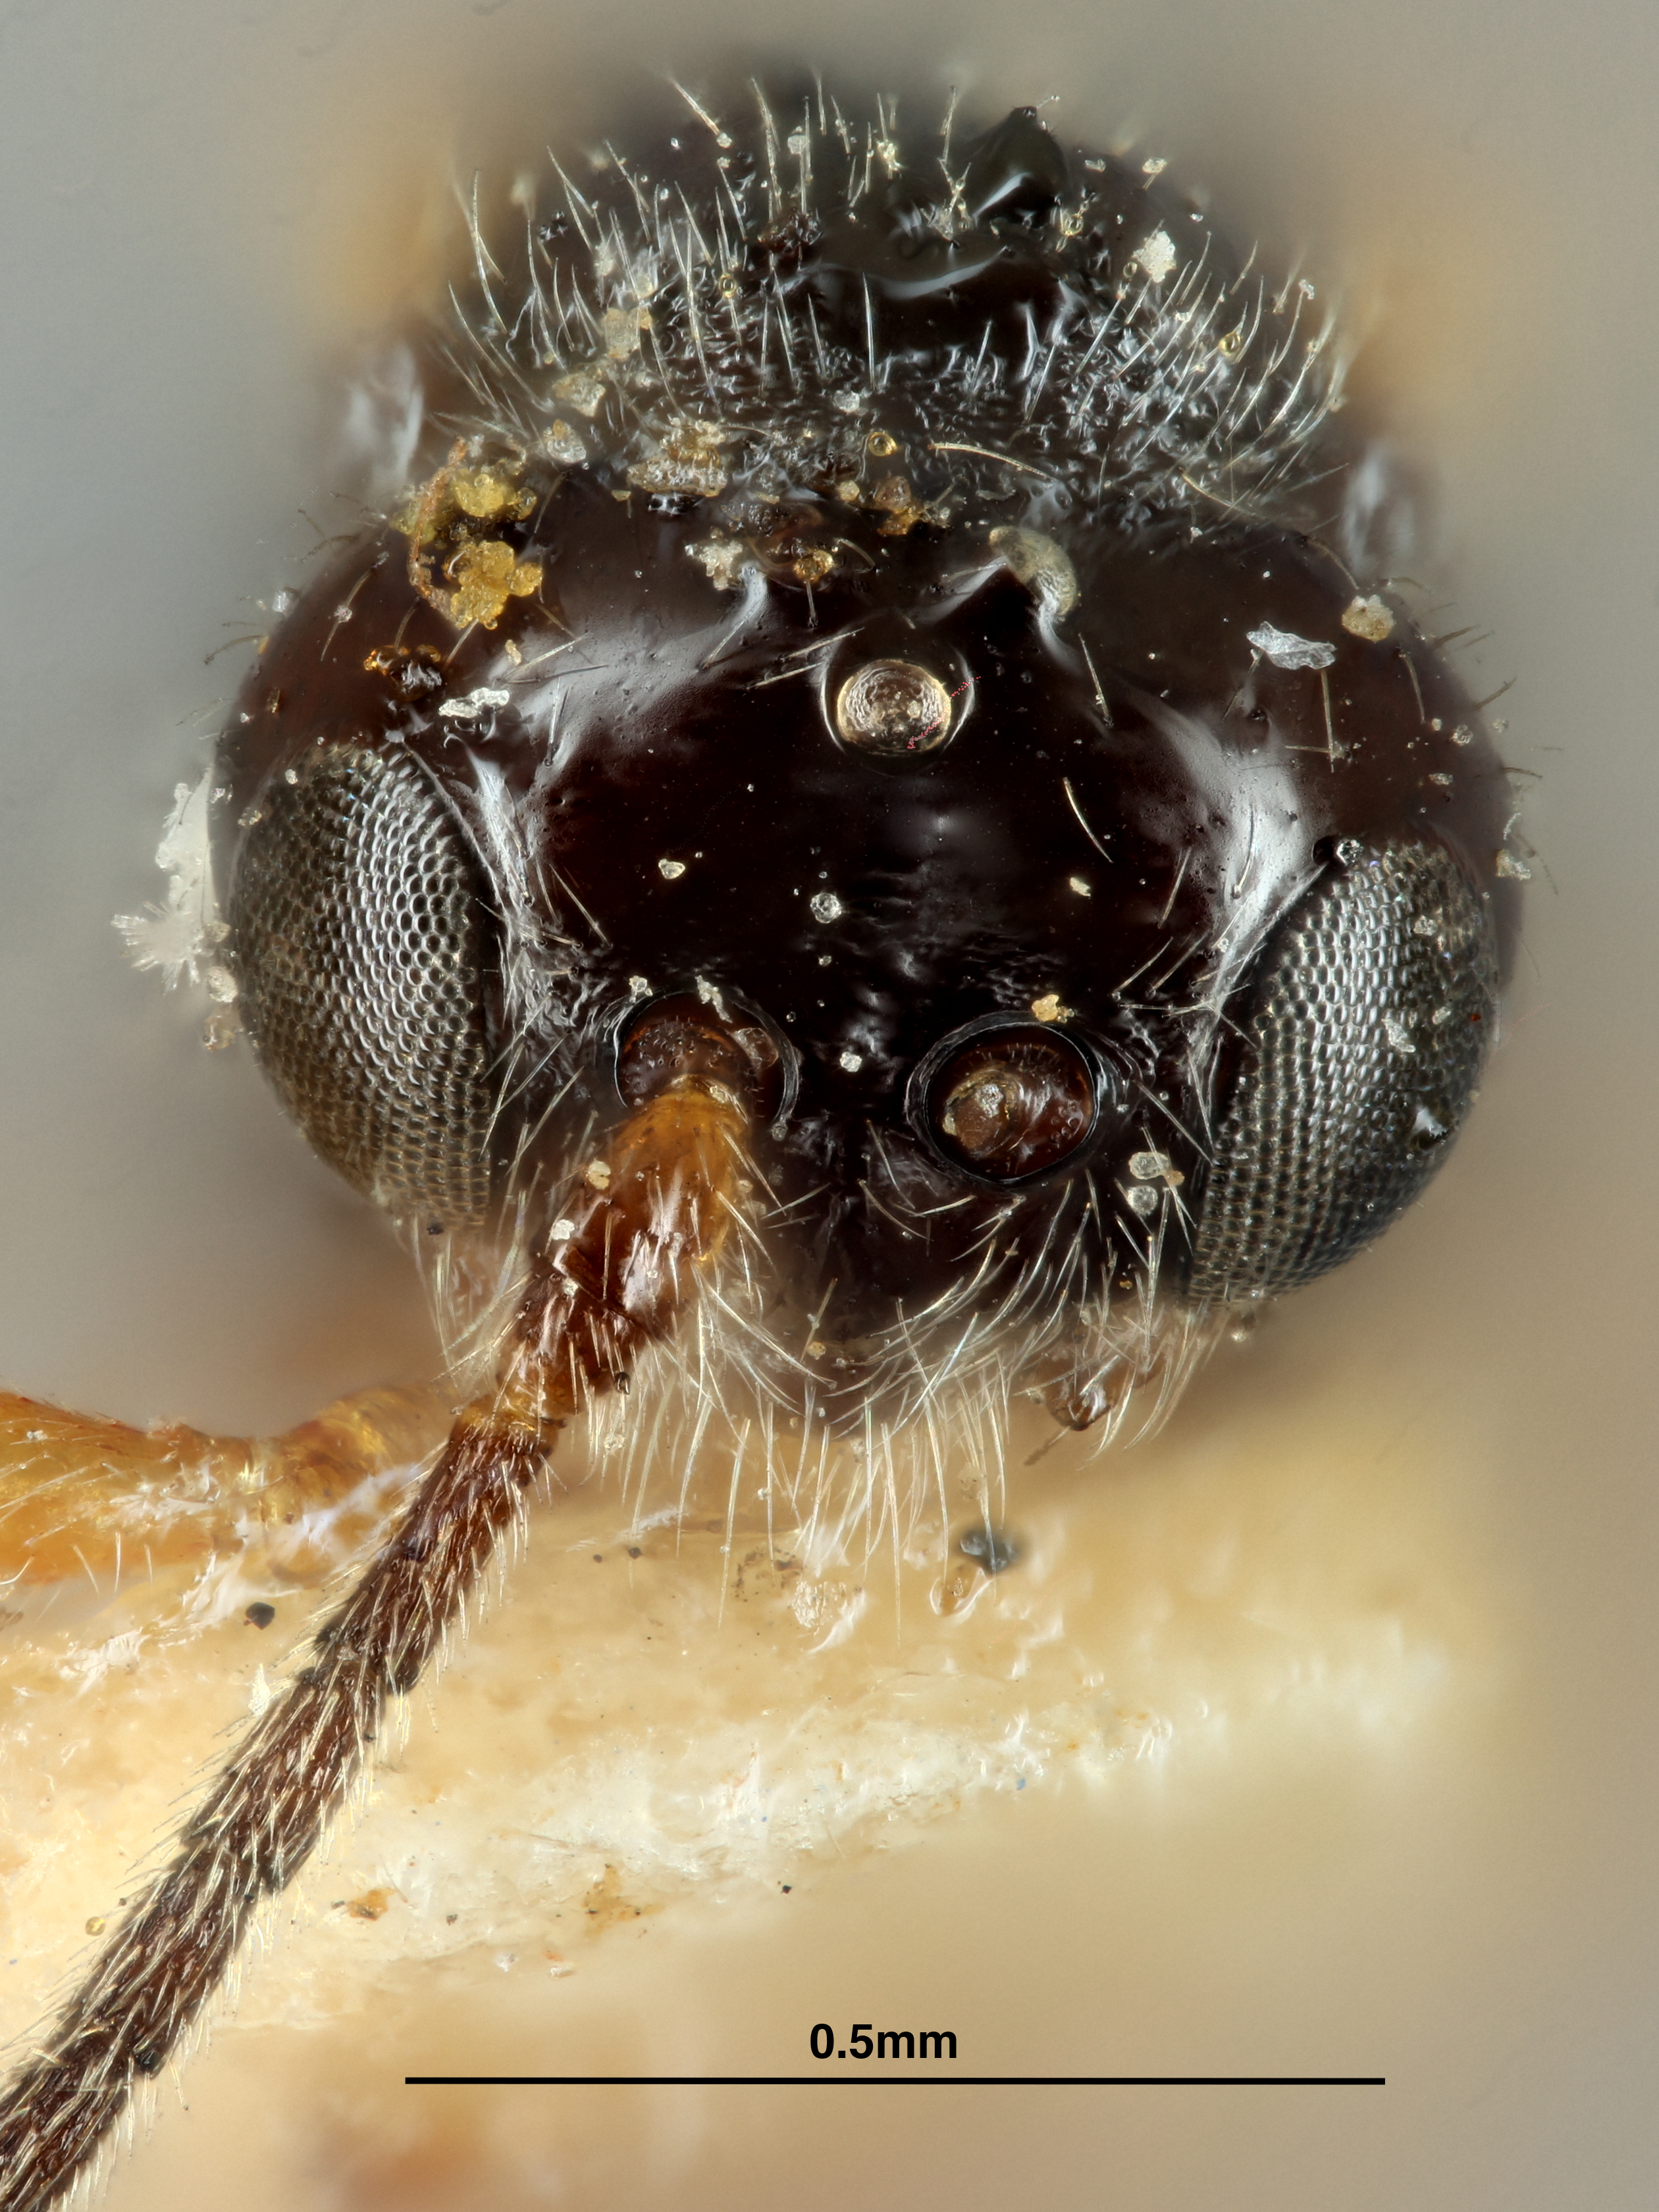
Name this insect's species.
Dacnusa flavocincta
